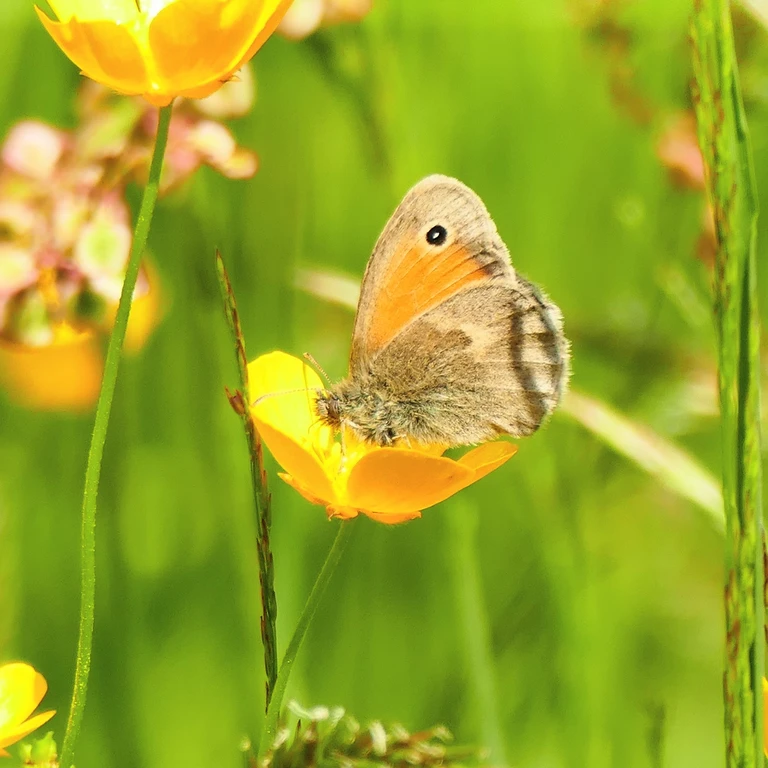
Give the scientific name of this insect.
Coenonympha pamphilus
